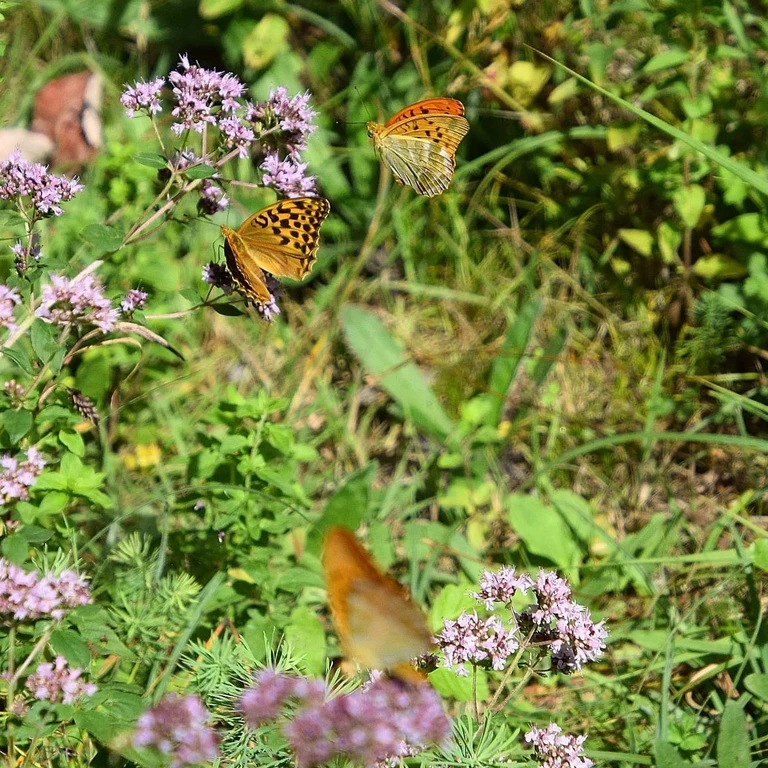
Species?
Argynnis paphia
